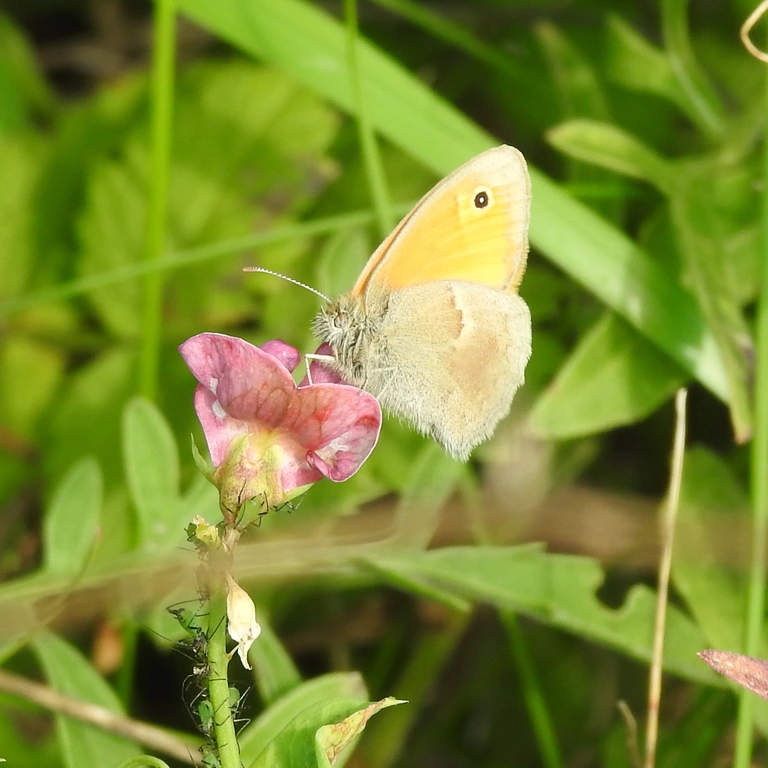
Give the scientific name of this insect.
Coenonympha pamphilus
